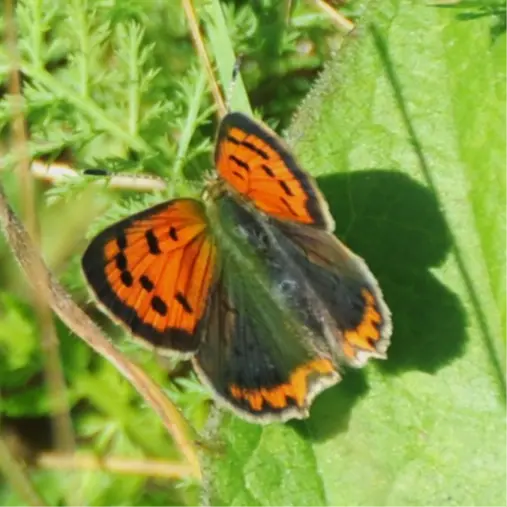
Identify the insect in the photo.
Lycaena phlaeas
